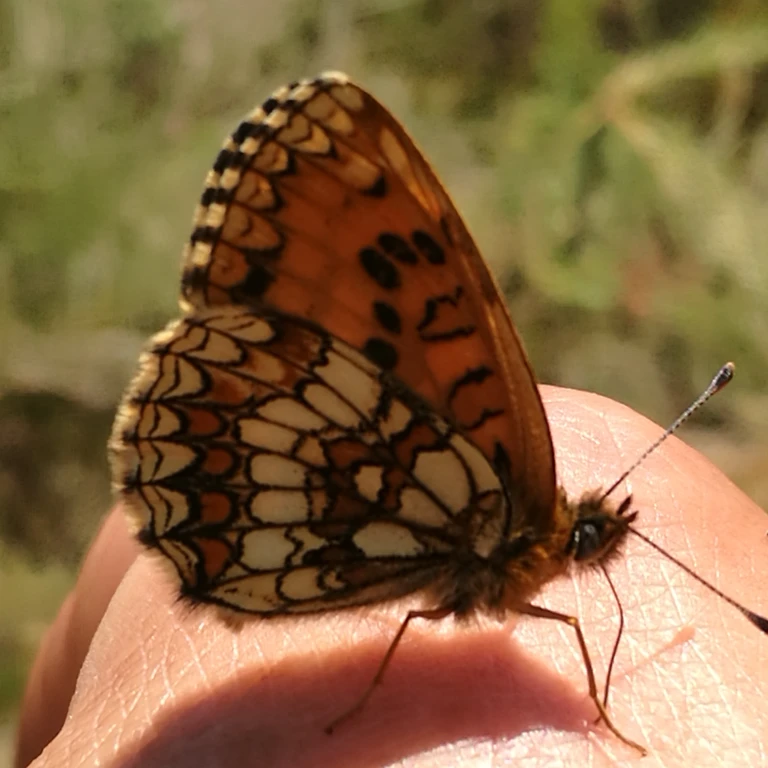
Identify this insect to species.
Melitaea athalia
